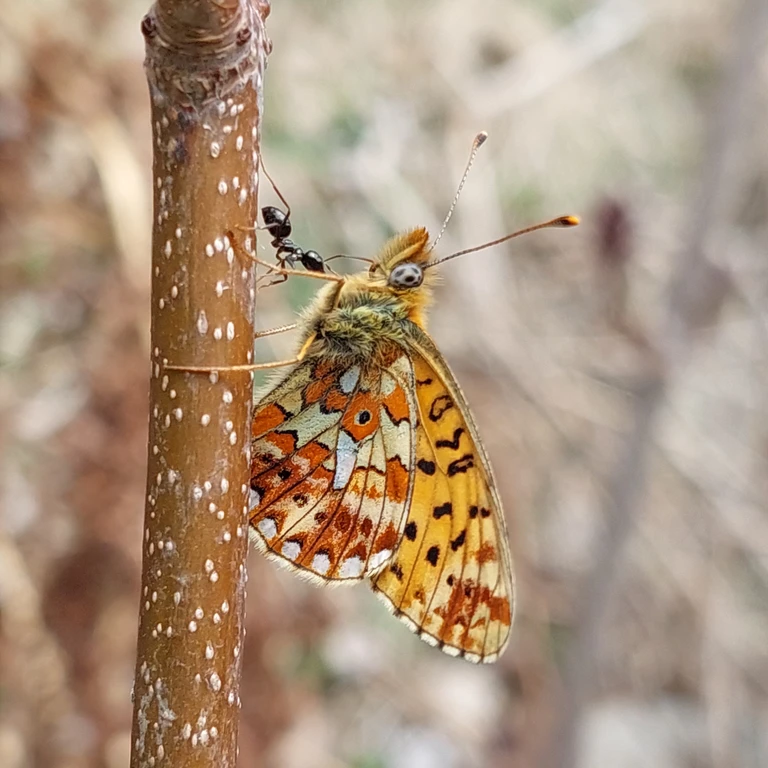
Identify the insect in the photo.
Boloria euphrosyne (also Clossiana euphrosyne)
